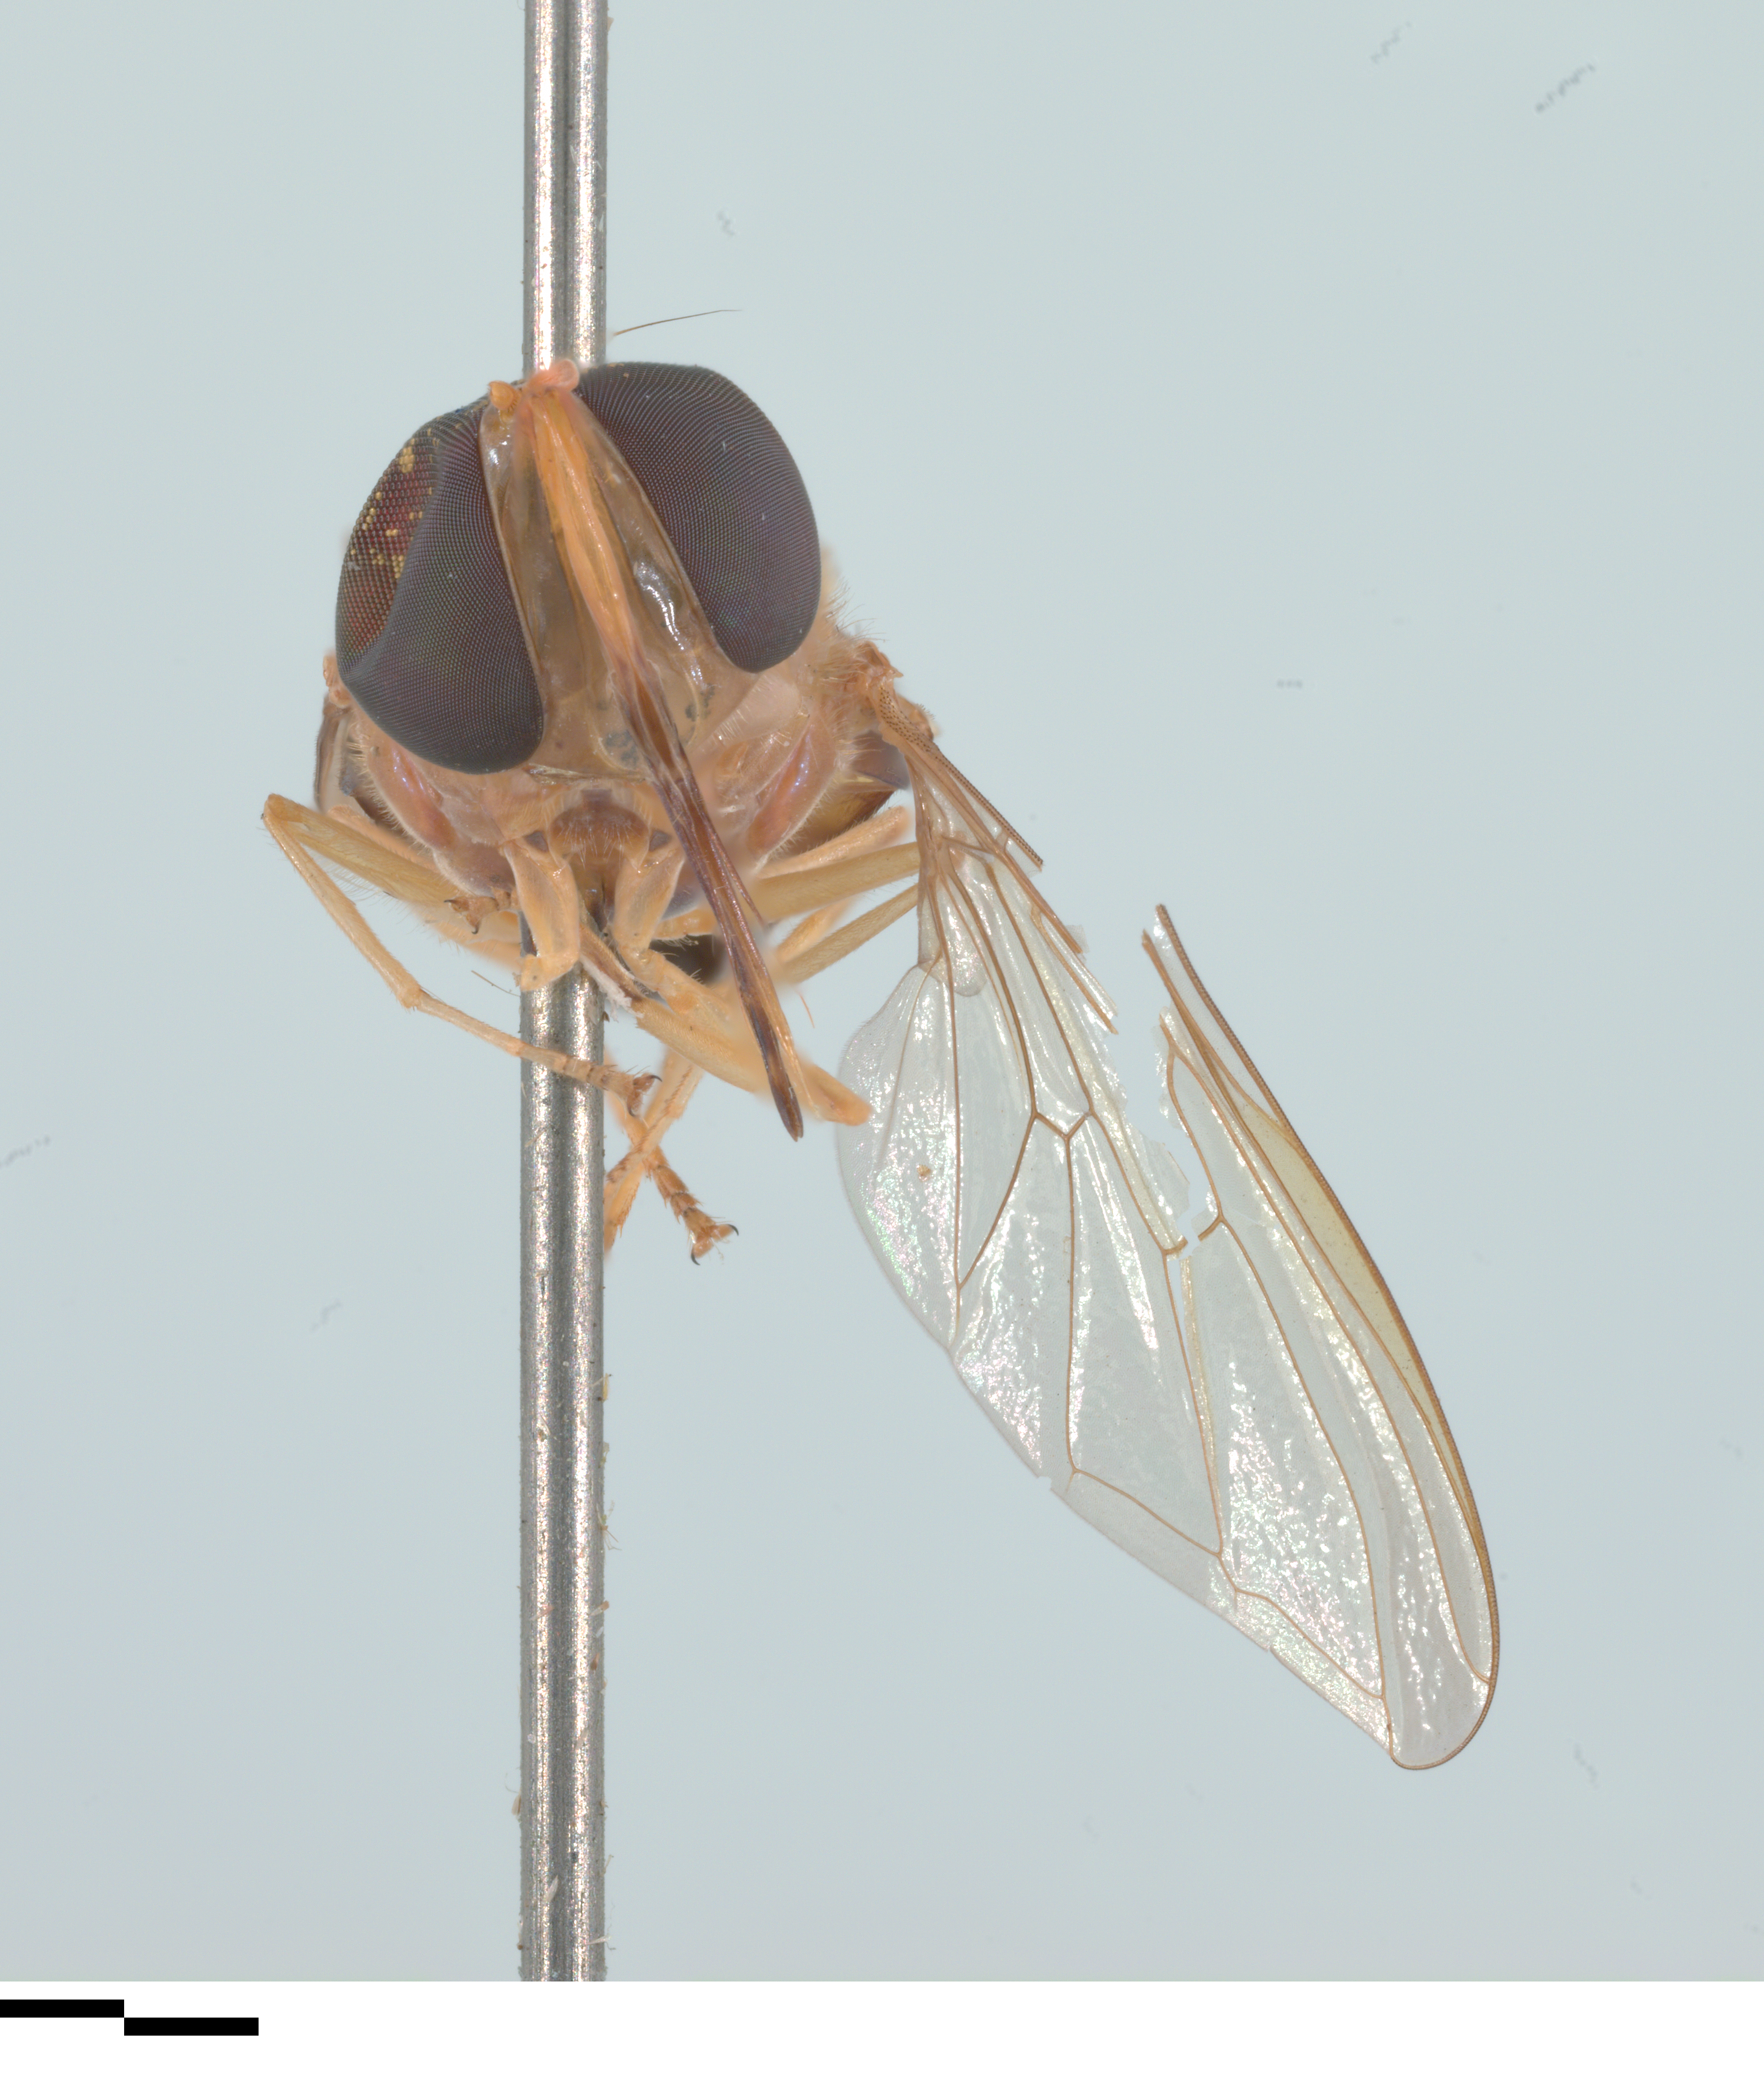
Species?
Rhingia pellucens
